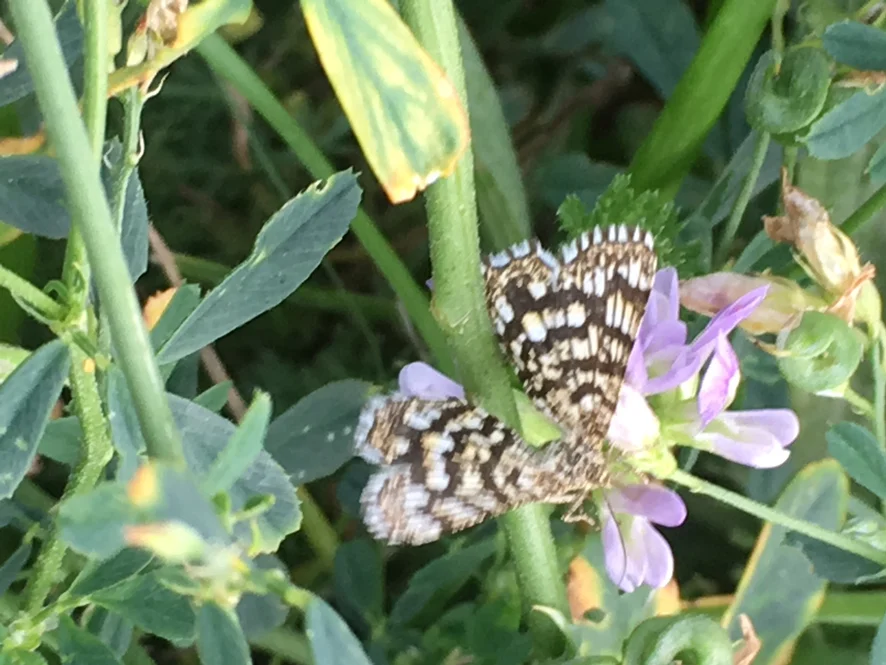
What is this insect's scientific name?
Chiasmia clathrata
